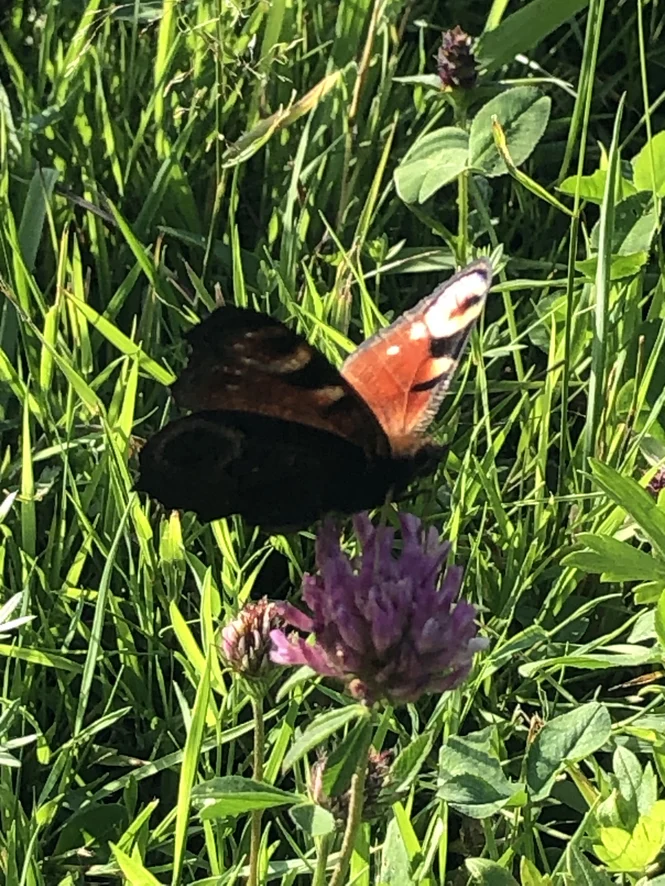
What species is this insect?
Aglais io
